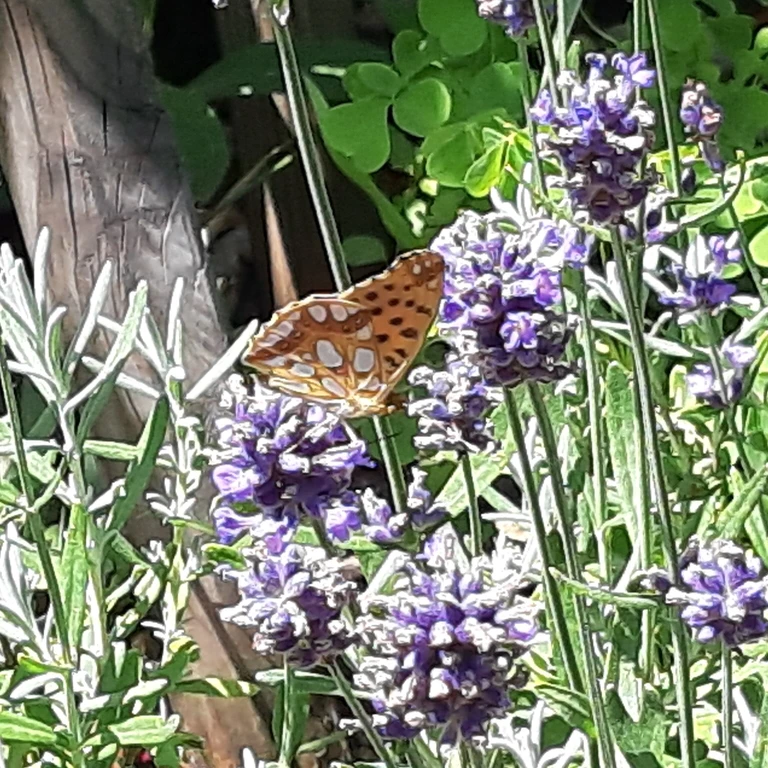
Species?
Issoria lathonia
